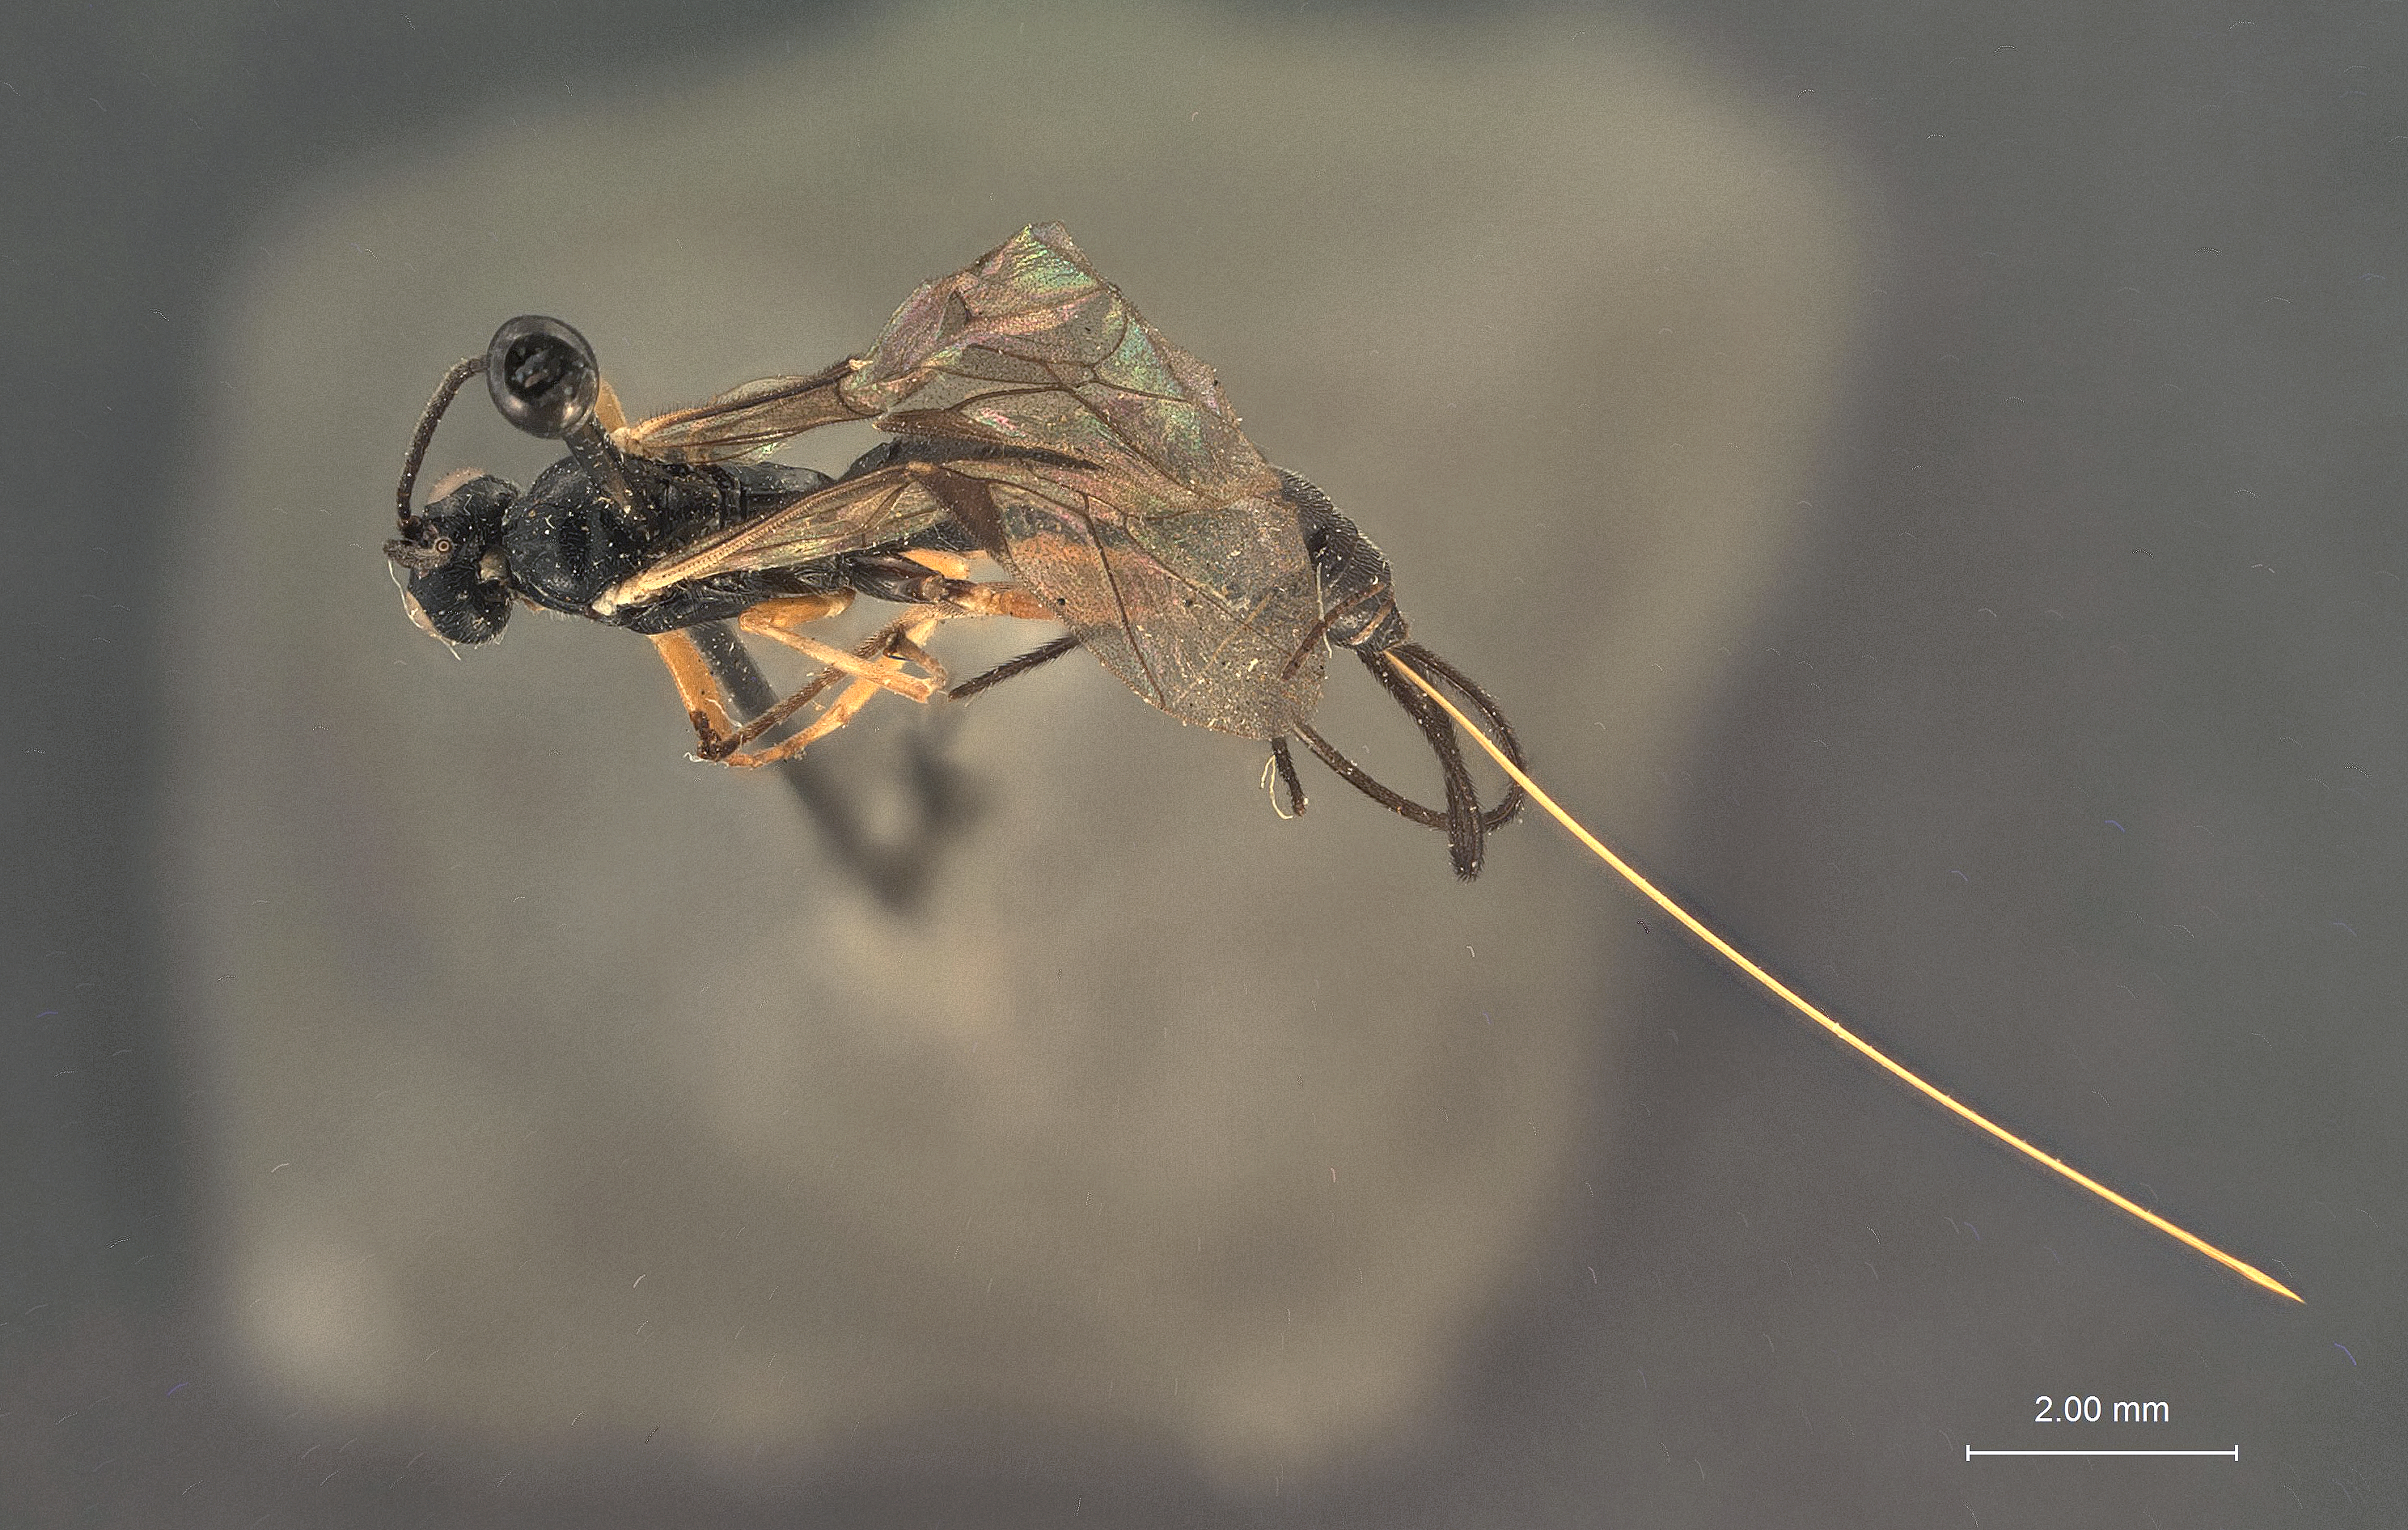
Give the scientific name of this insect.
Scambus ephialtoides
